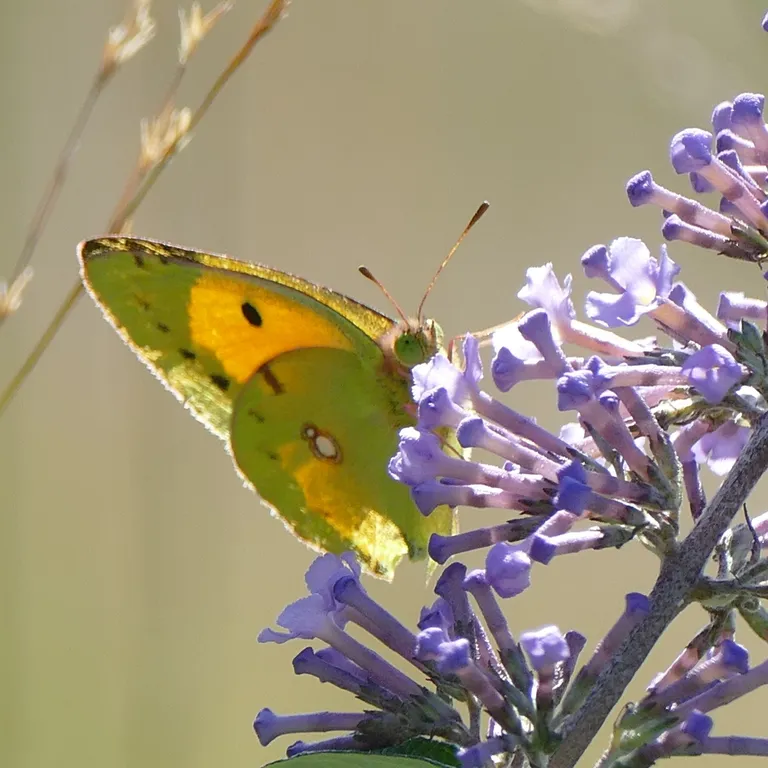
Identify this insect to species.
Colias croceus
